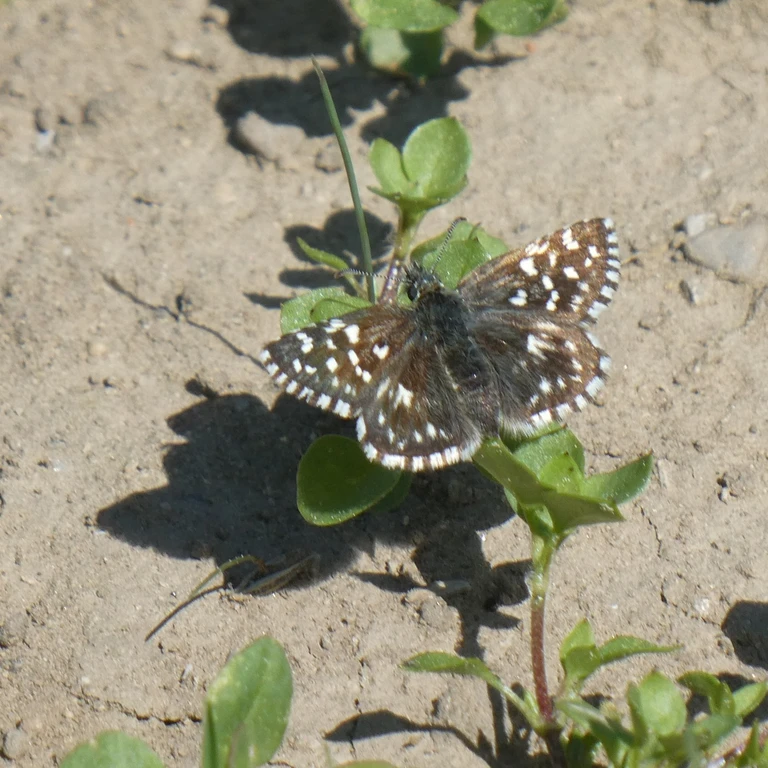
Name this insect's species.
Pyrgus malvae
